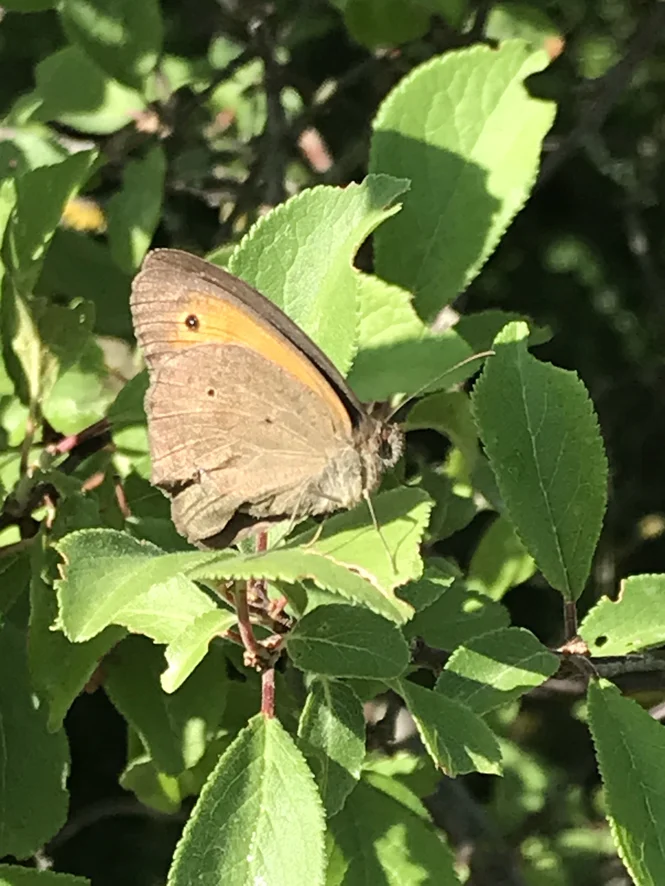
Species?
Maniola jurtina
